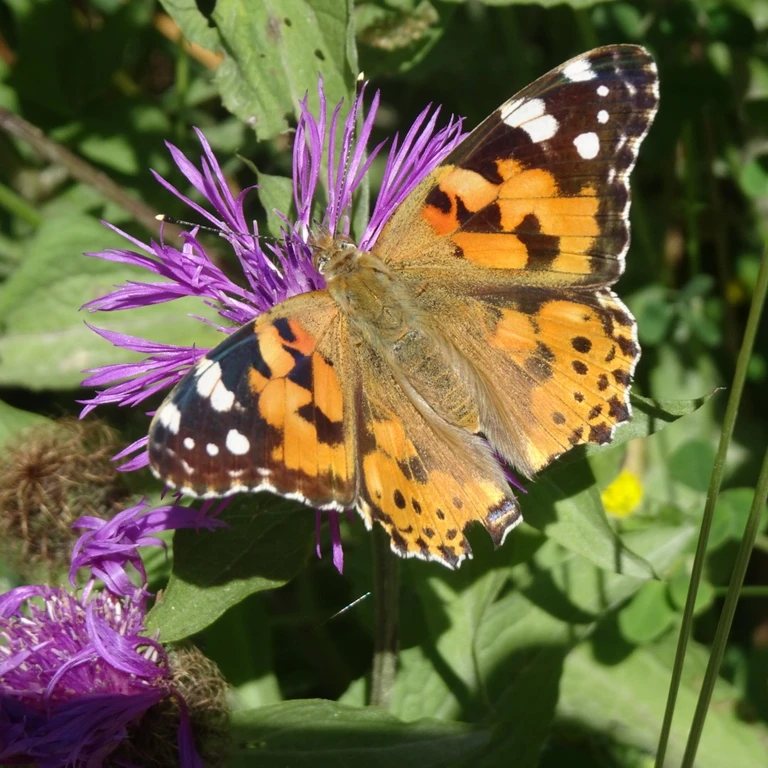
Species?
Vanessa cardui
